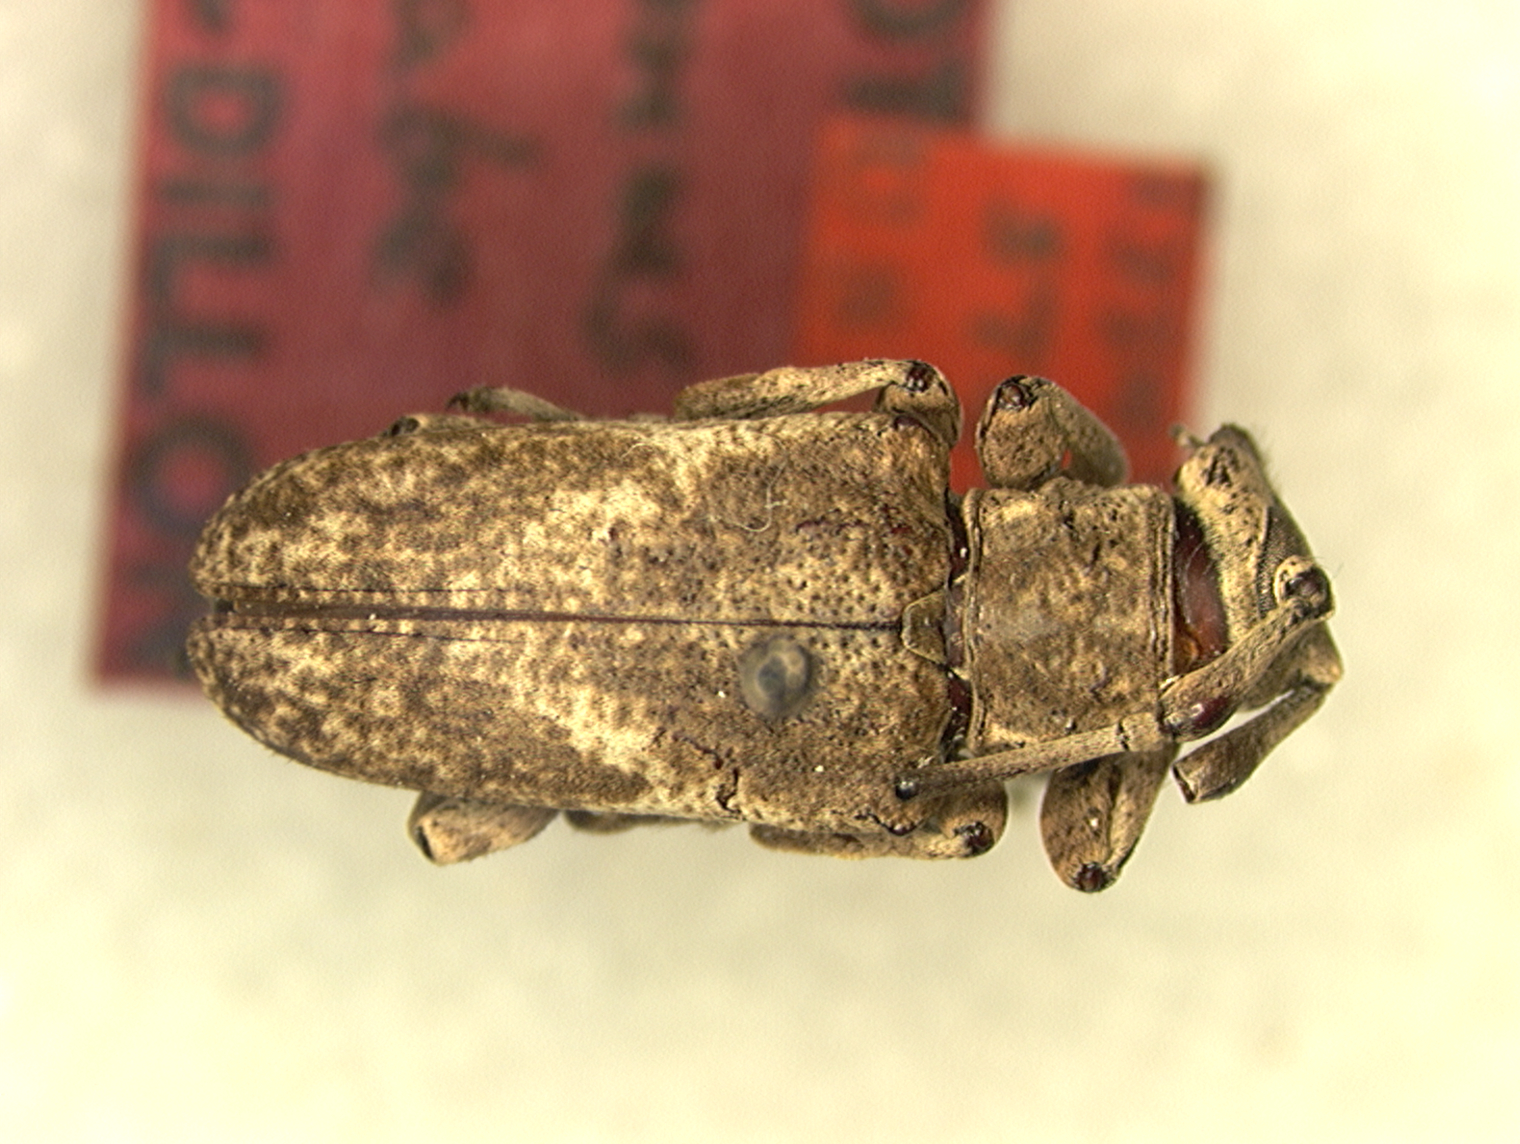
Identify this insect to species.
Midamiella hecabe (also Midamus hecabe)
